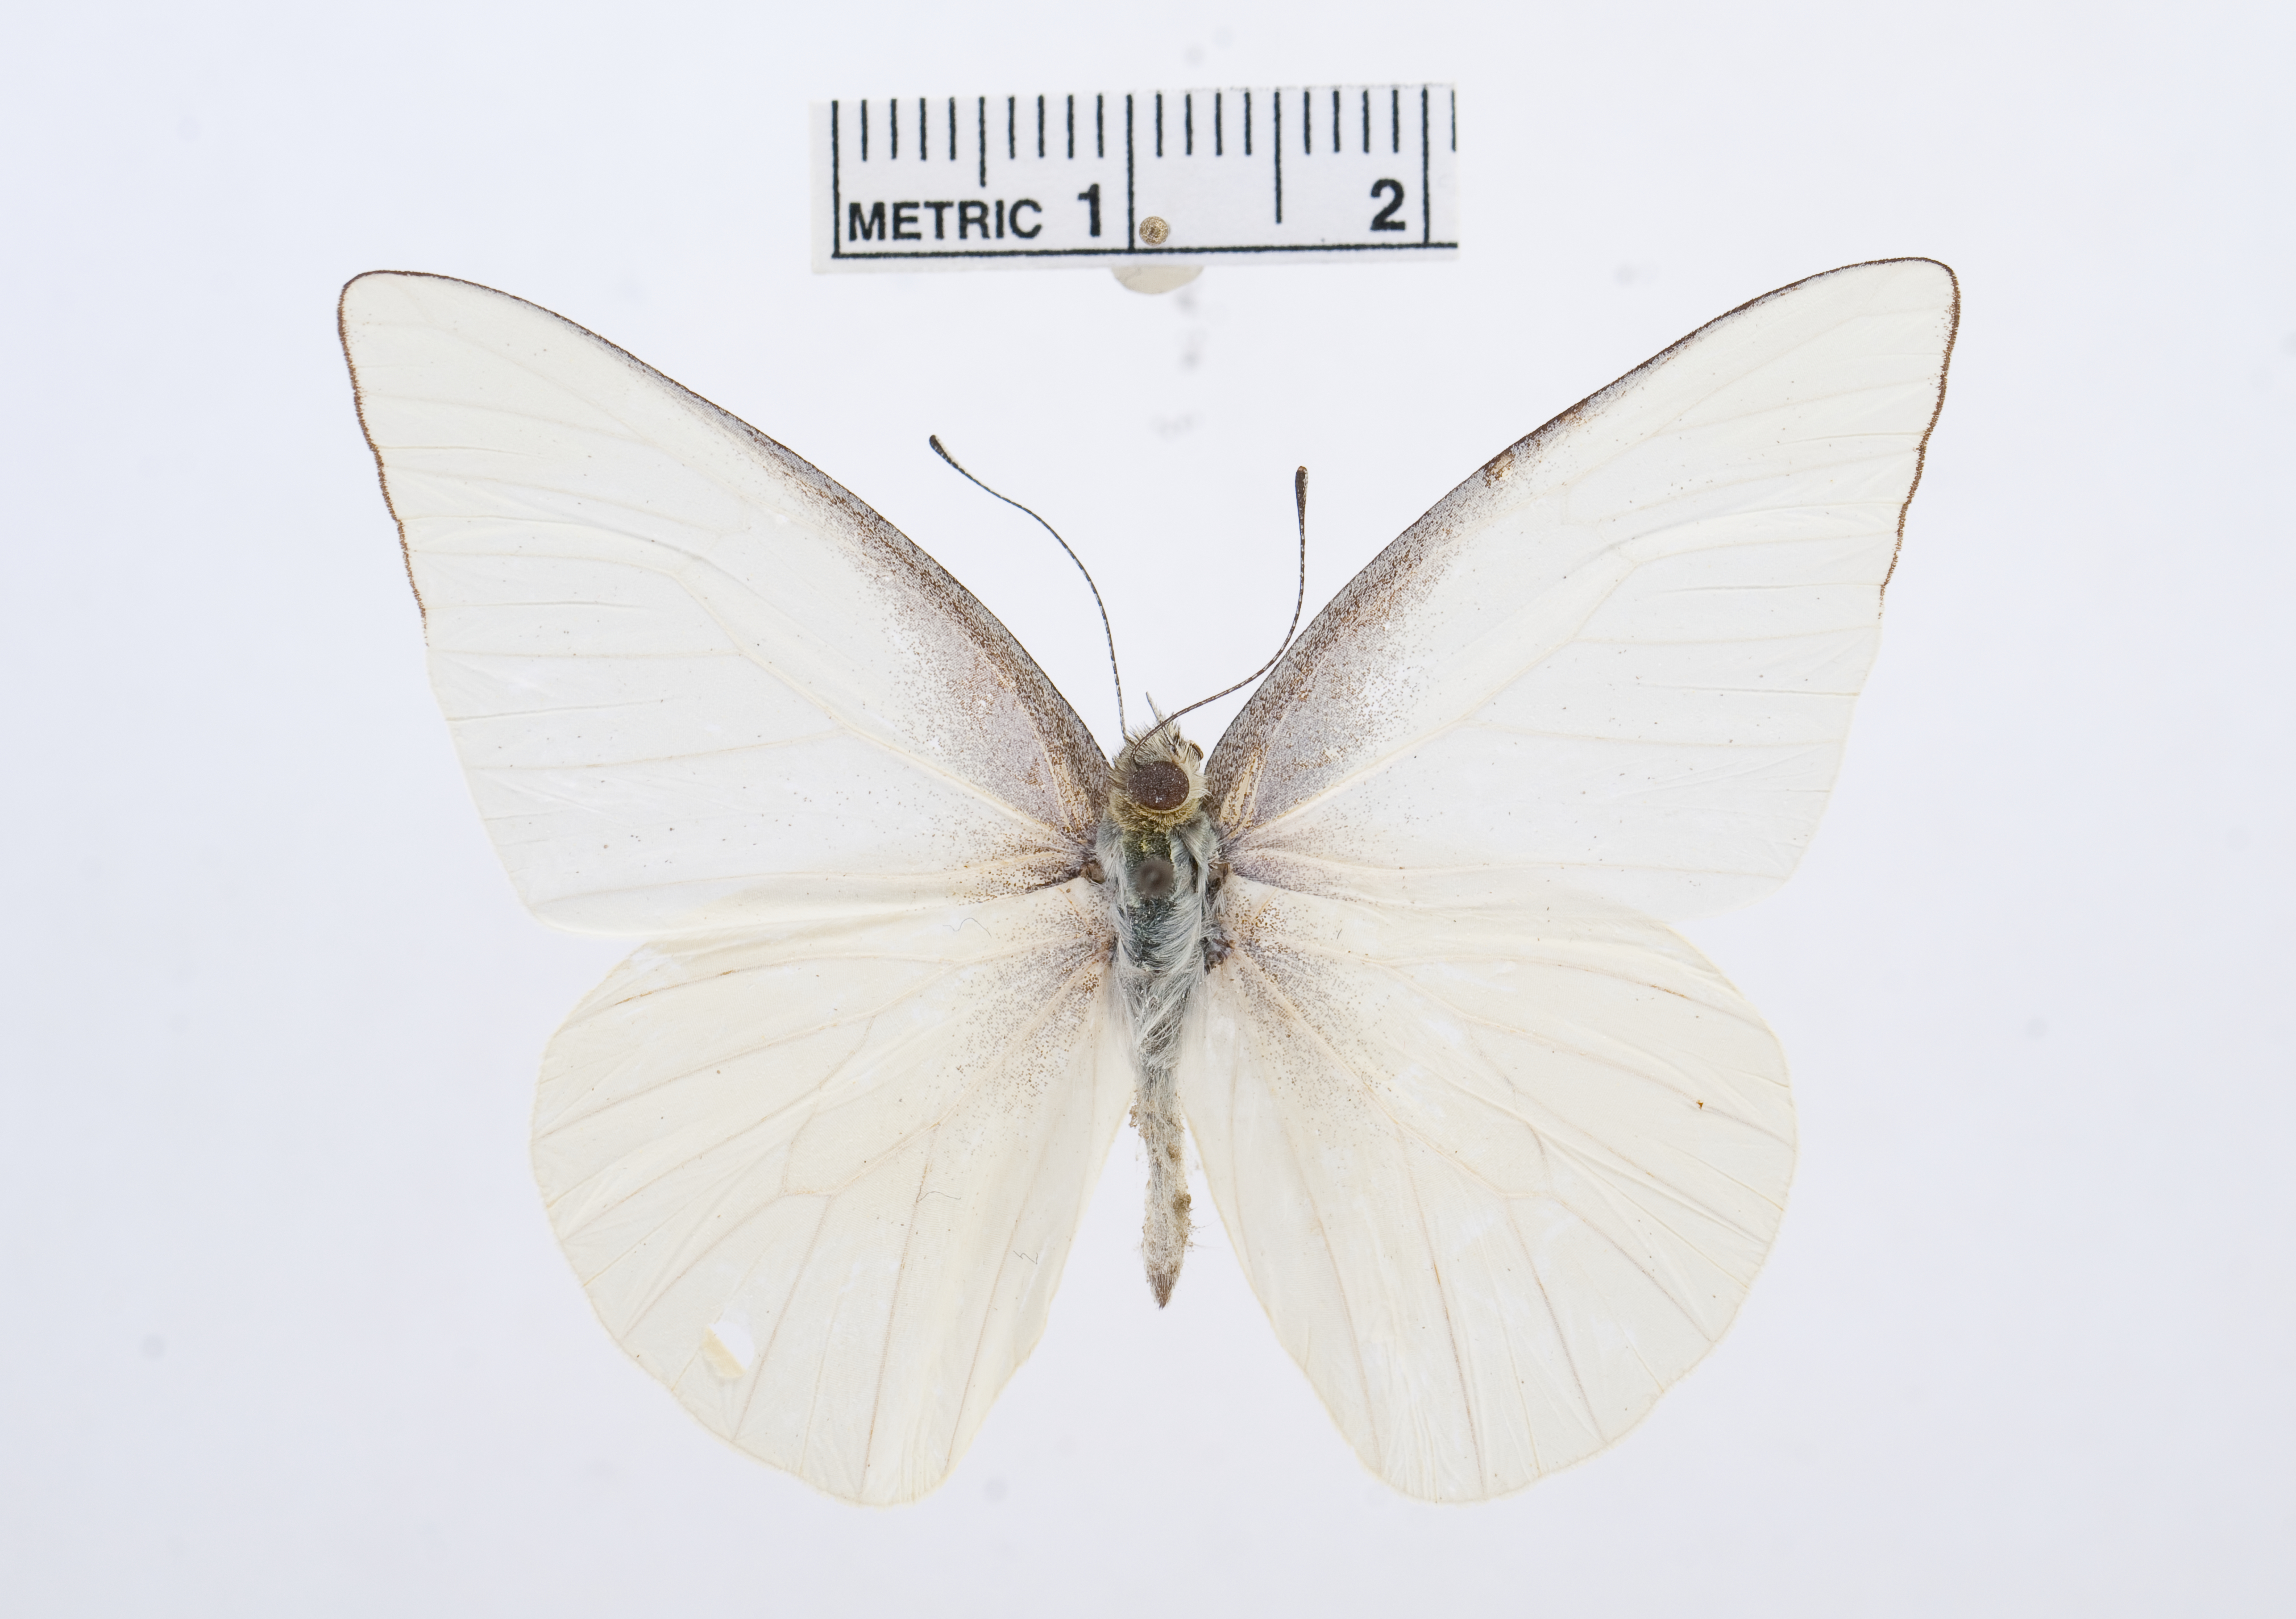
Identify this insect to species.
Appias albina
